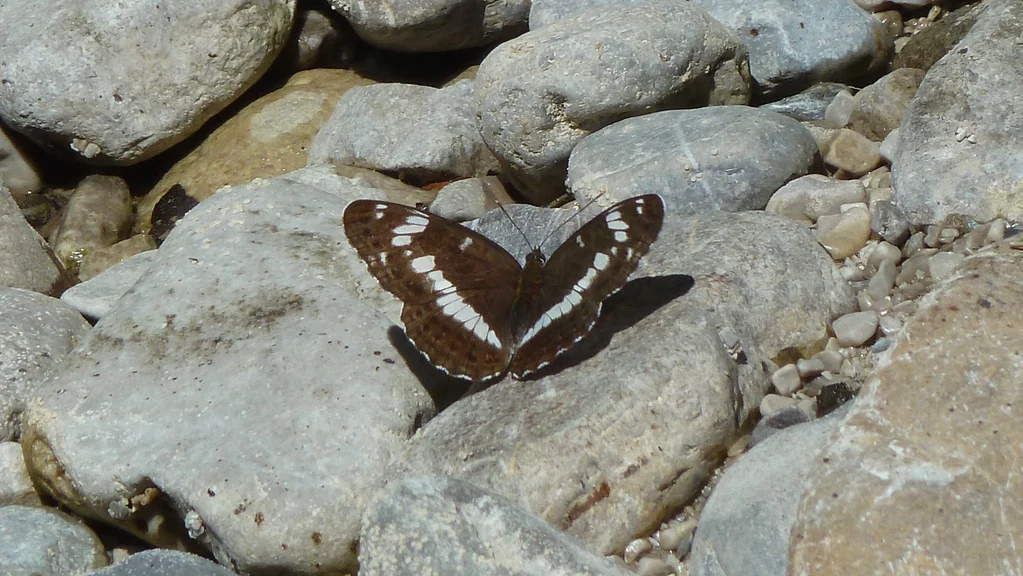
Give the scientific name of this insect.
Limenitis camilla (also Ladoga camilla)
